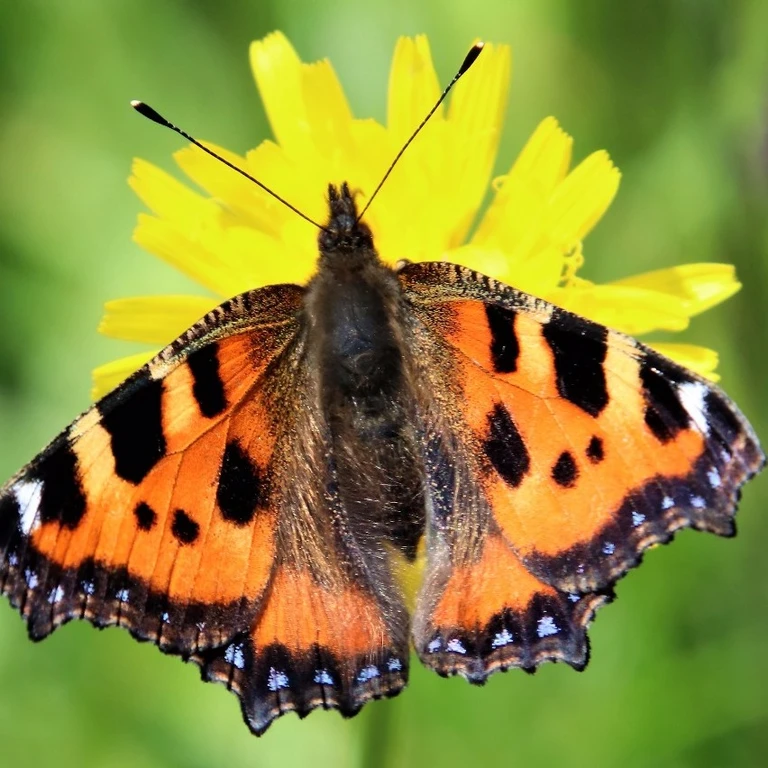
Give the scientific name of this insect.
Aglais urticae
